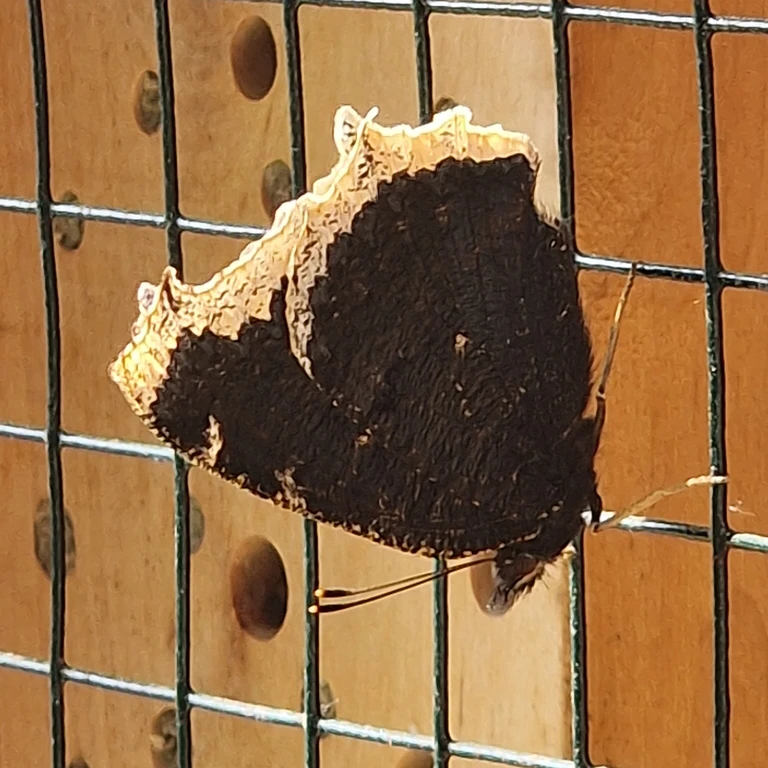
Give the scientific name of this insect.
Nymphalis antiopa
